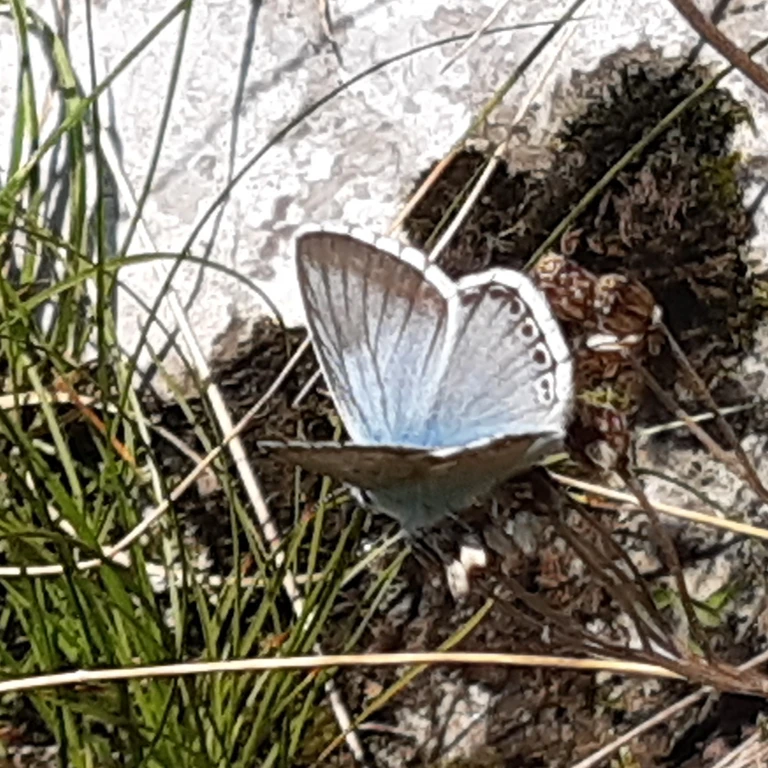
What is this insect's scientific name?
Lysandra coridon
